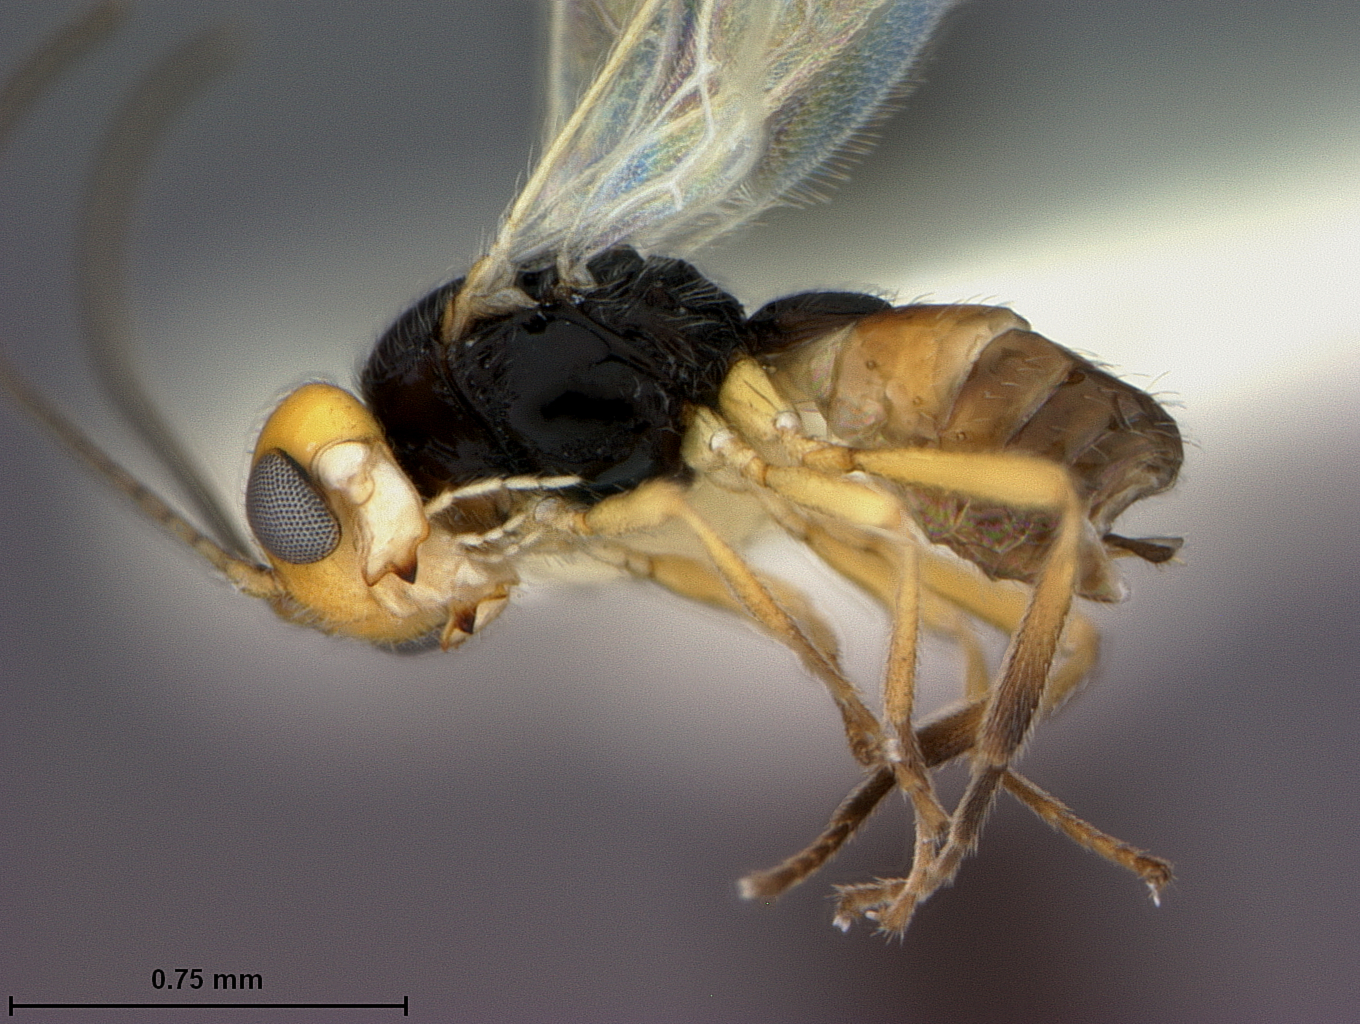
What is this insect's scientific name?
Epimicta konzaensis
